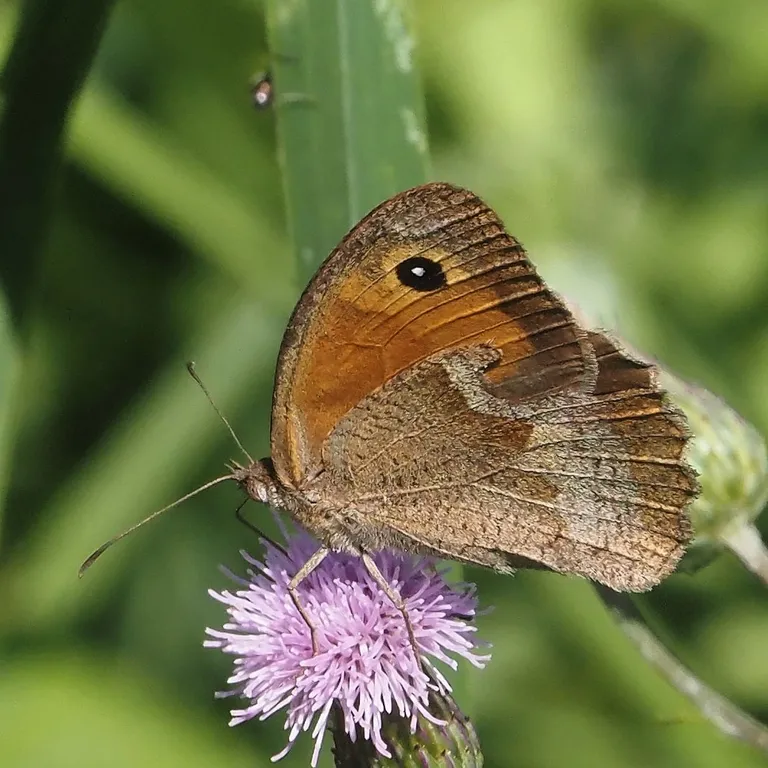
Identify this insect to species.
Maniola jurtina
